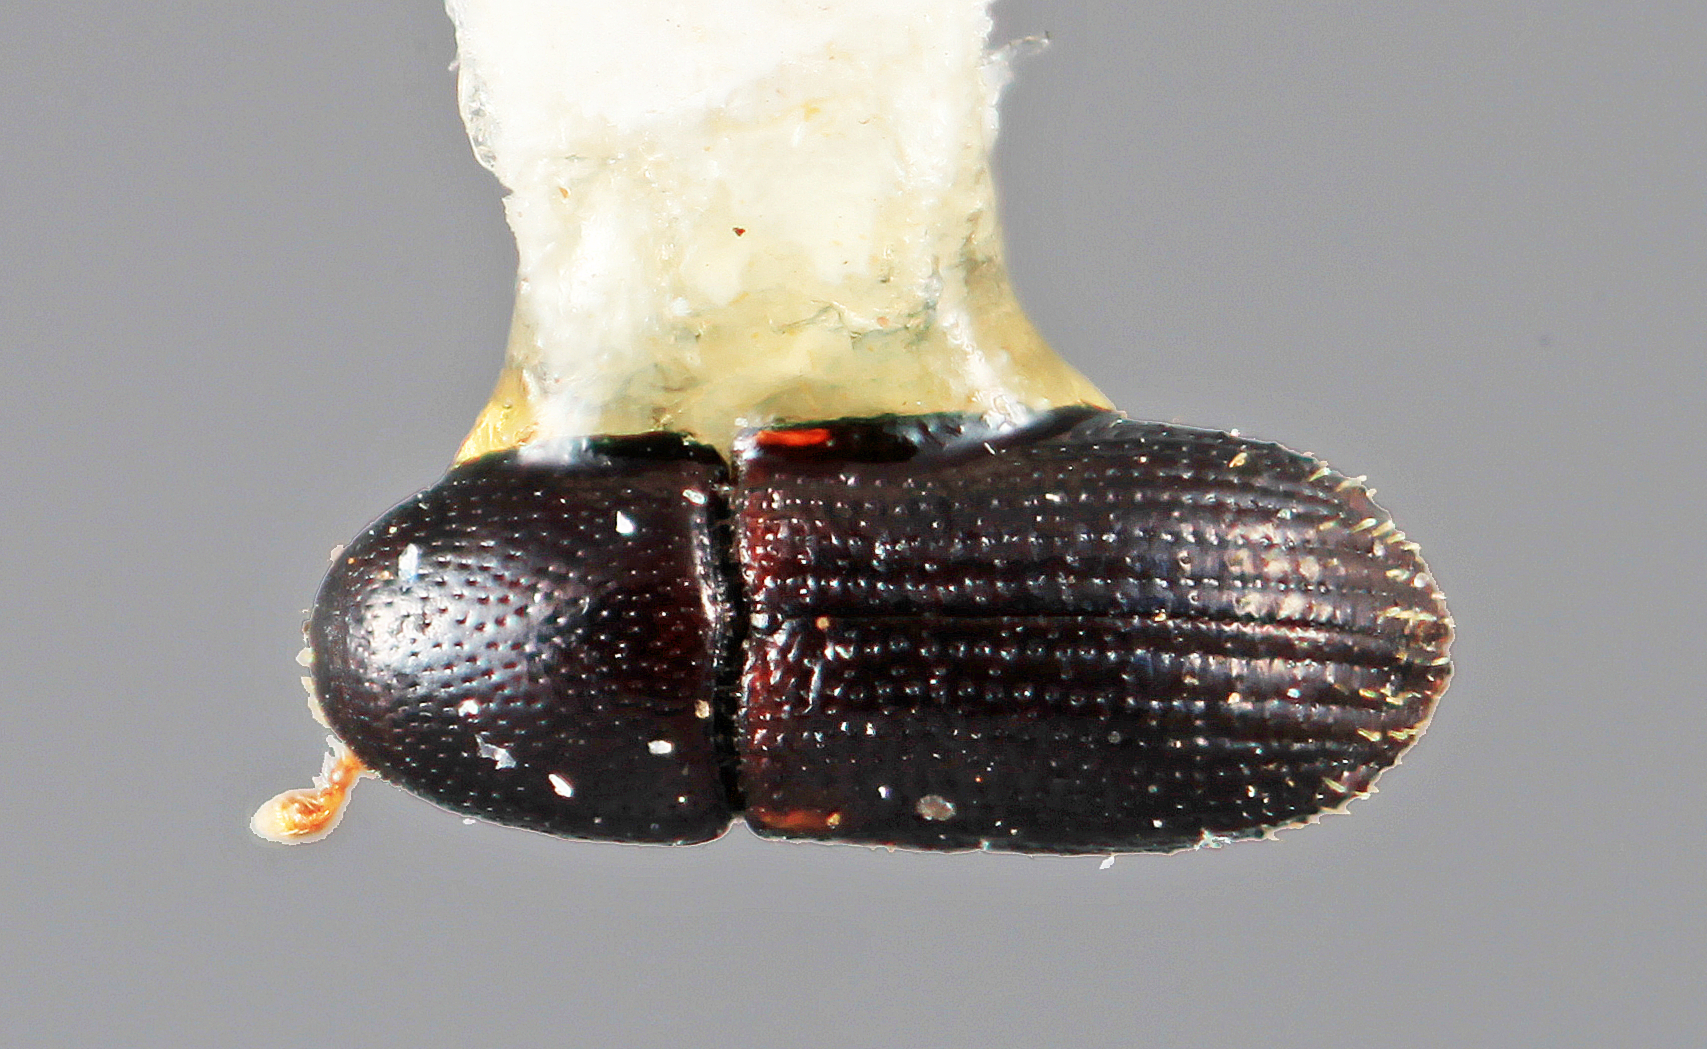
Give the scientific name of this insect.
Cnemonyx exilis (also Loganius exilis)
